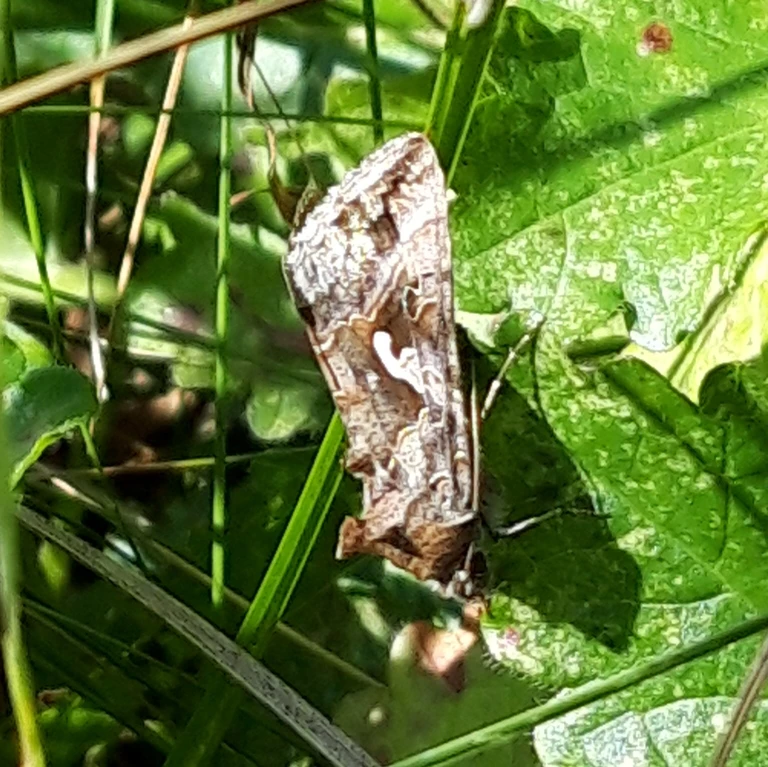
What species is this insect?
Autographa gamma
